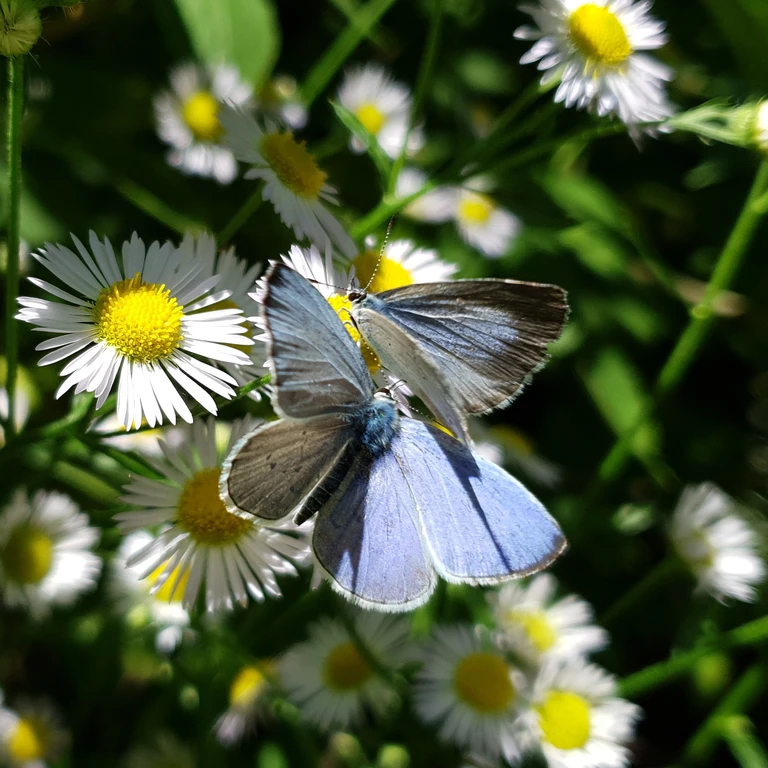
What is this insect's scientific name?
Celastrina argiolus
